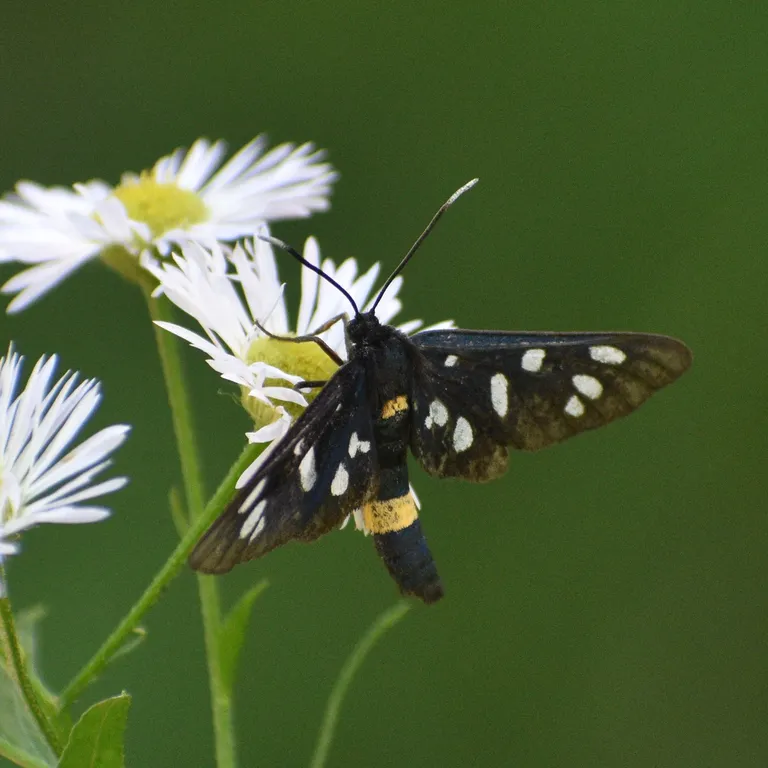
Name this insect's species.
Amata phegea
